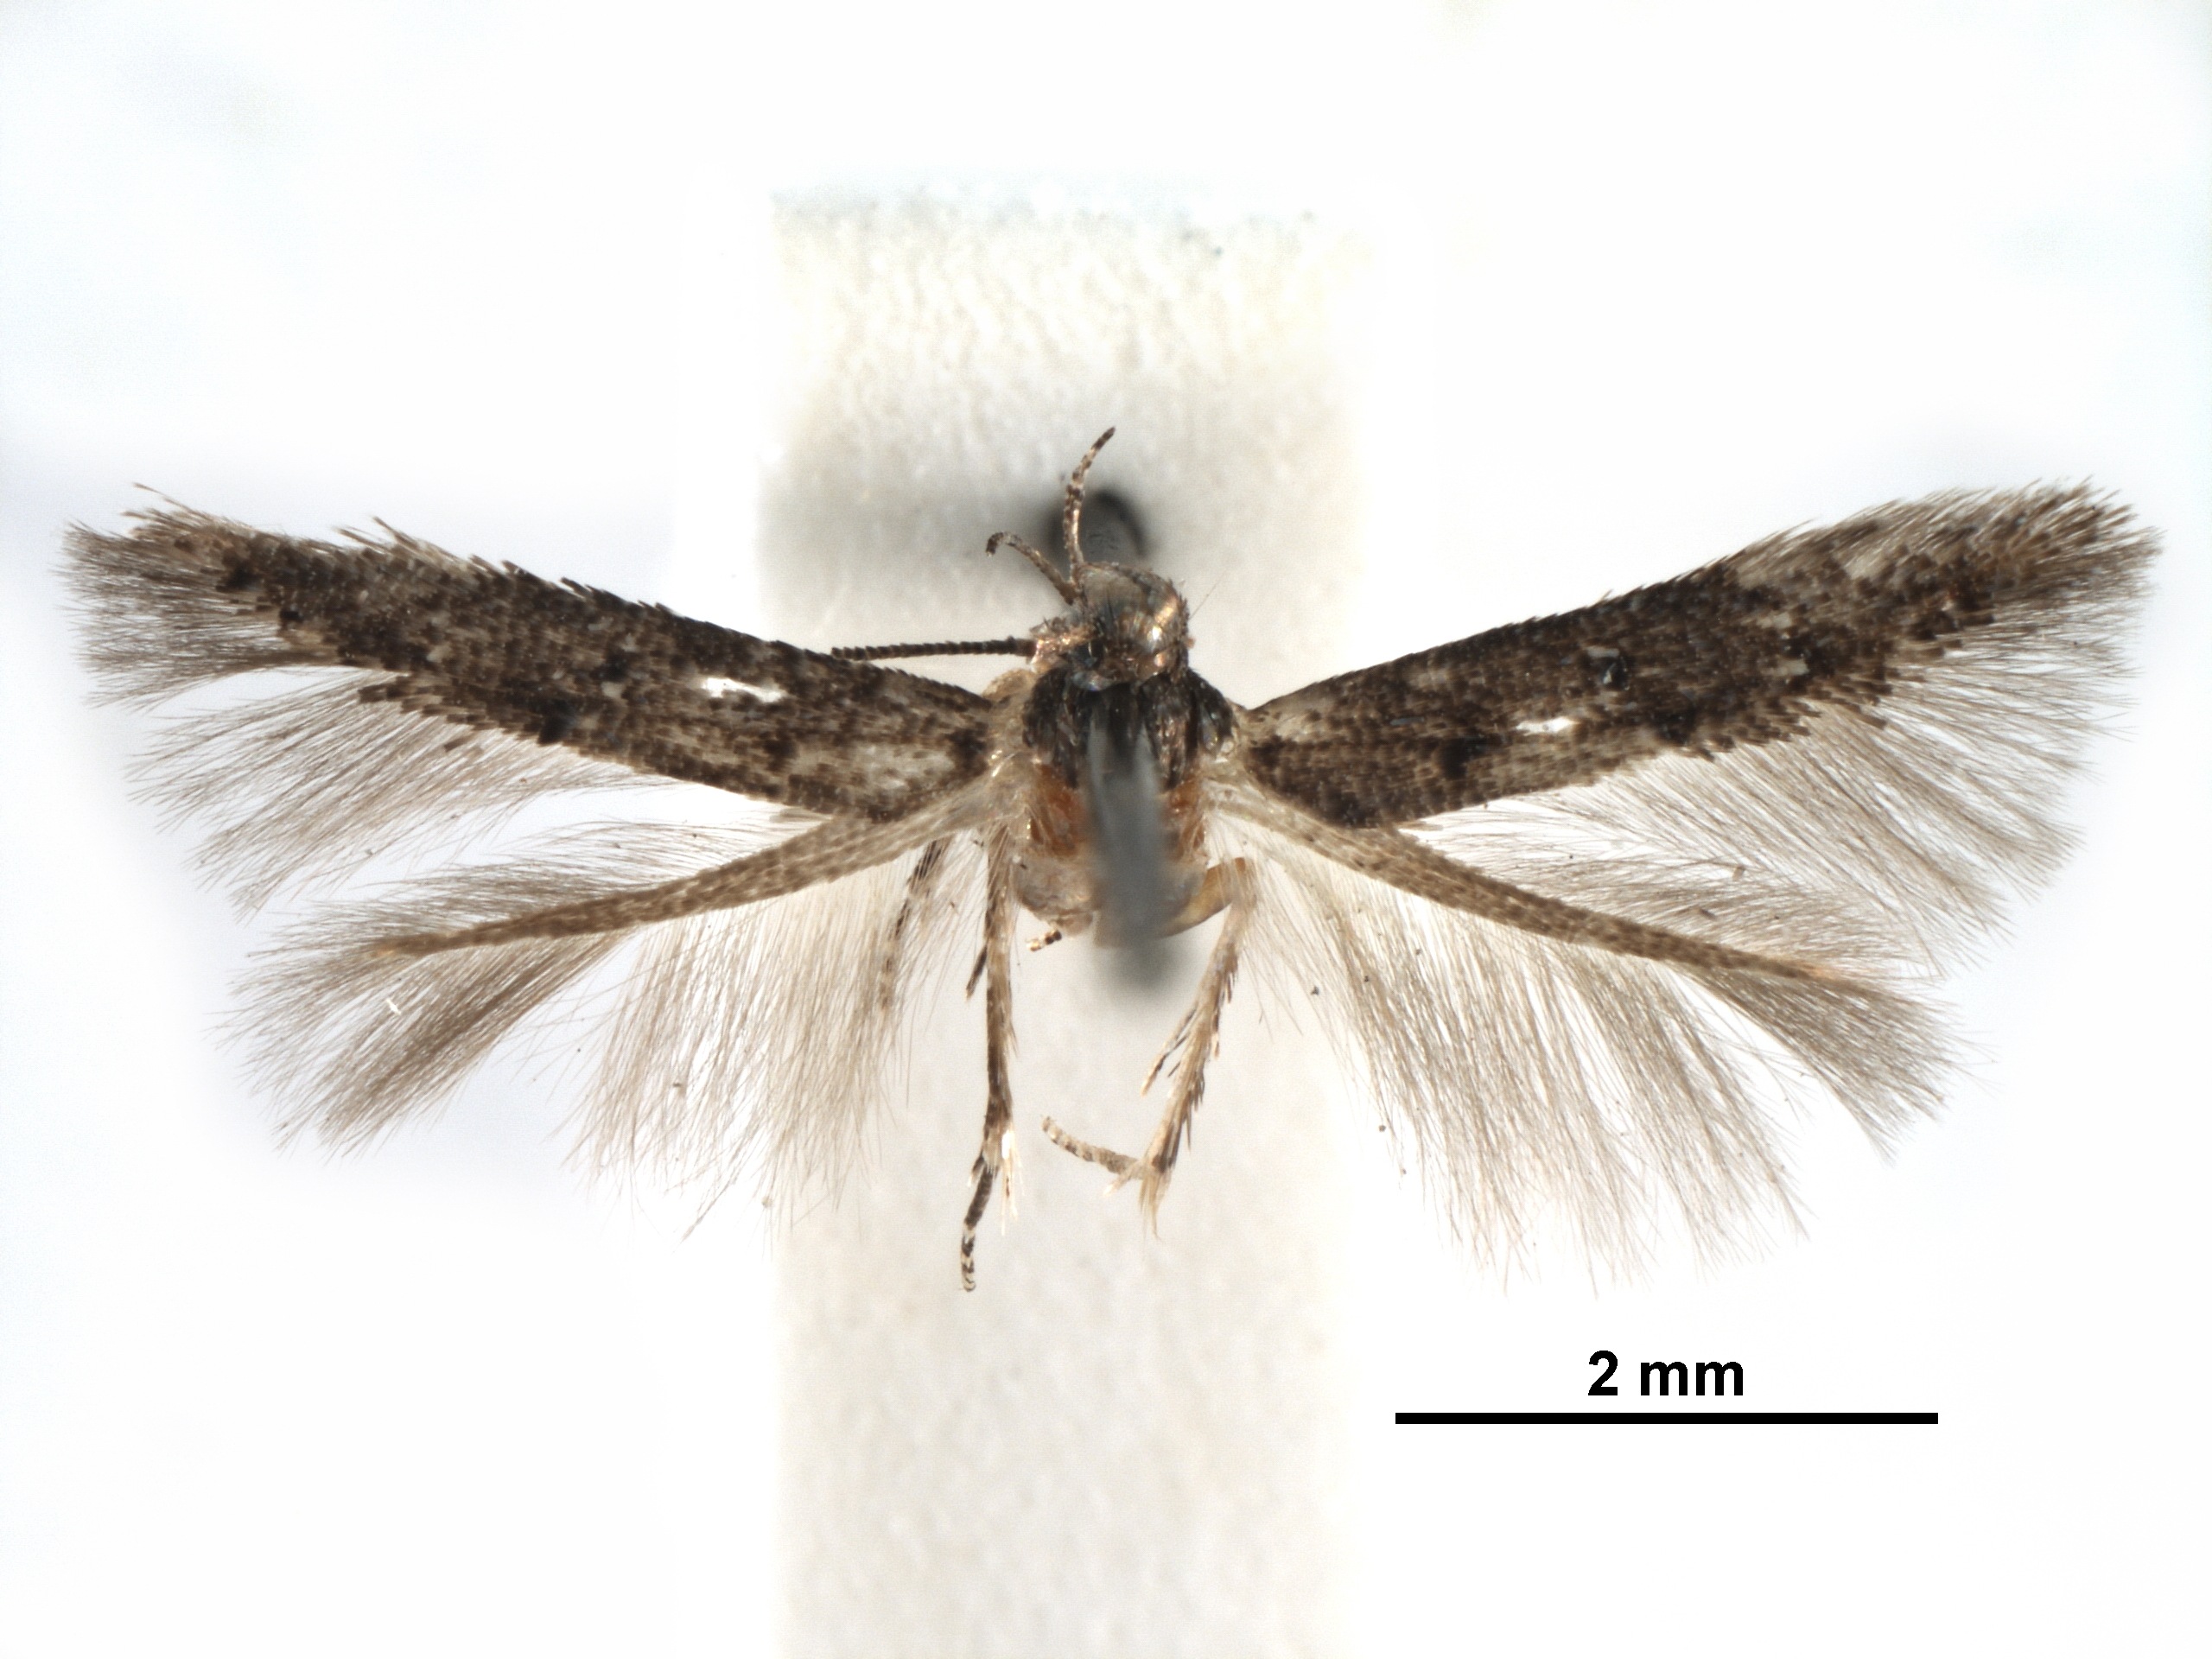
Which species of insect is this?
Stilbosis venatrix
